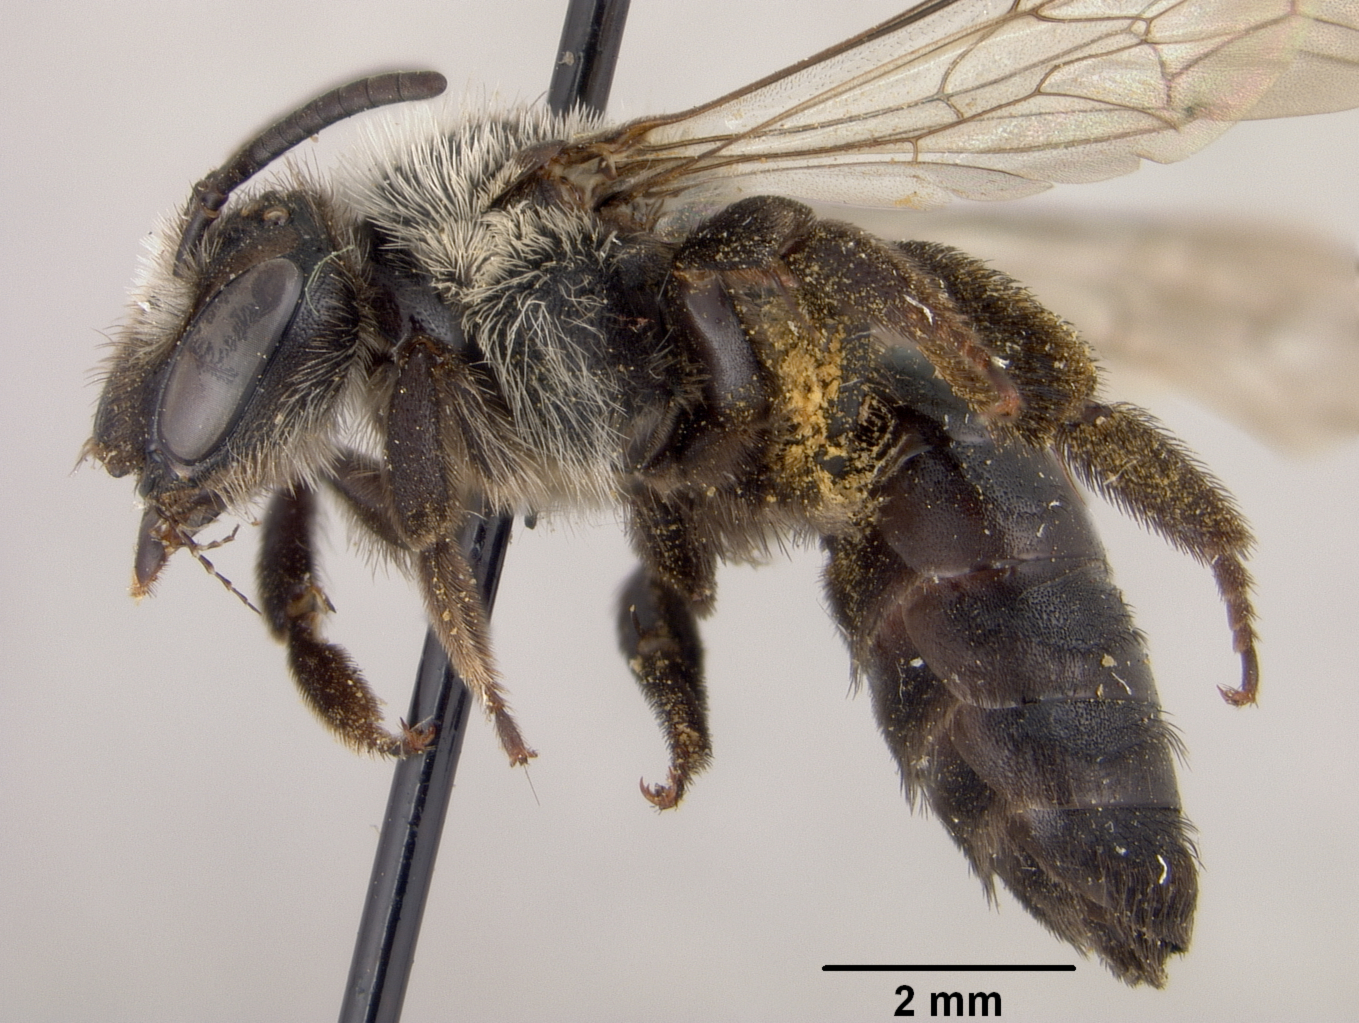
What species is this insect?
Andrena winnemuccana
